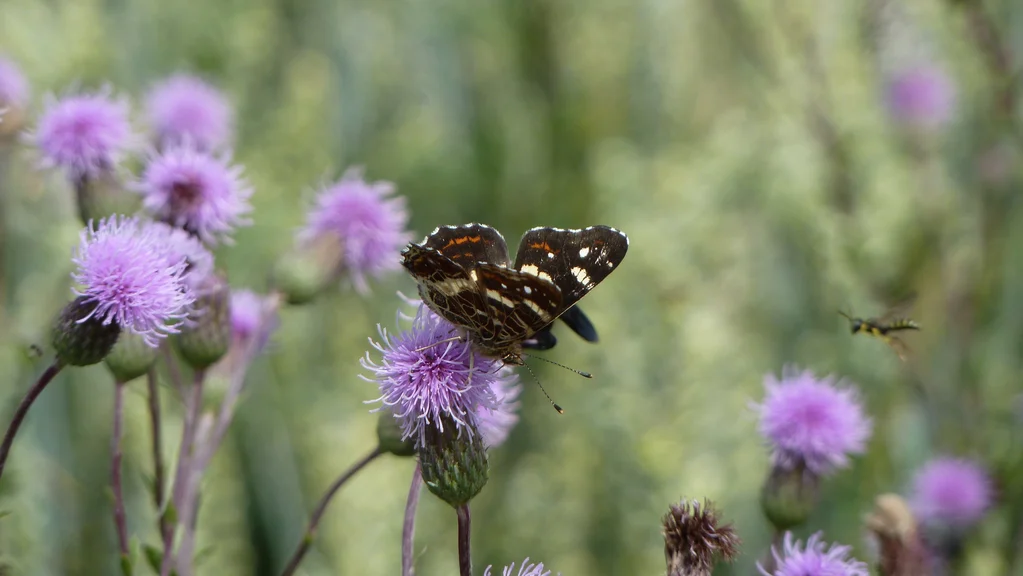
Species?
Araschnia levana
